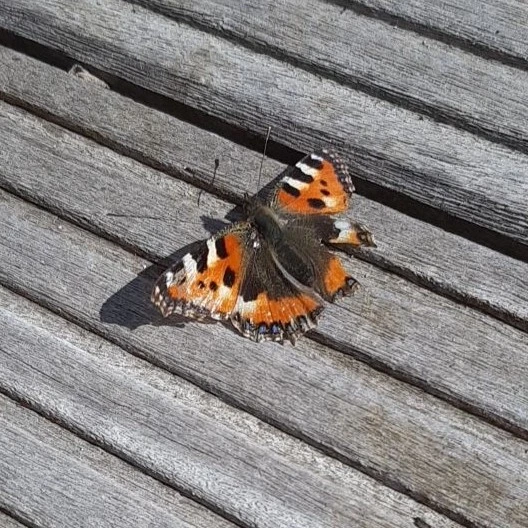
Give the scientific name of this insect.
Aglais urticae
